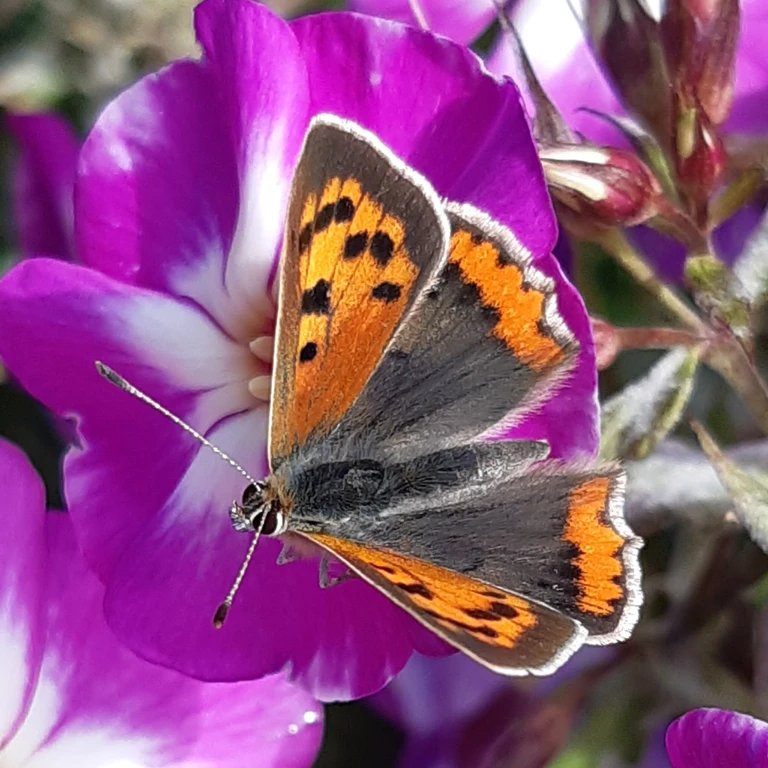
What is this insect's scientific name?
Lycaena phlaeas
